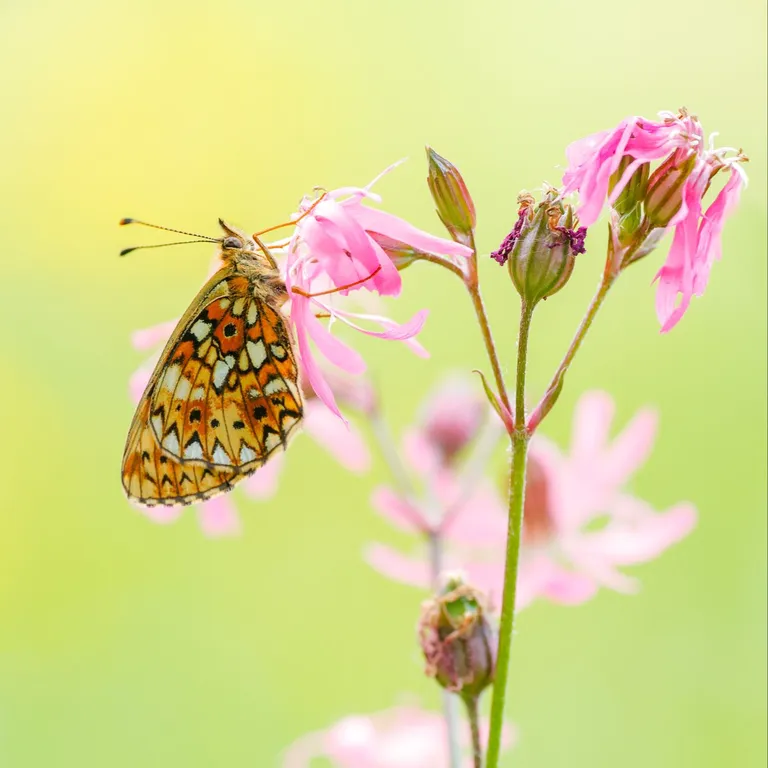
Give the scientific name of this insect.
Boloria selene
